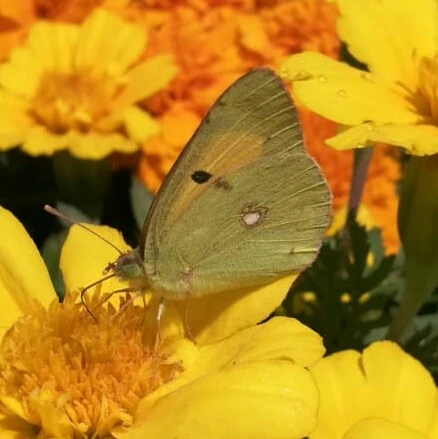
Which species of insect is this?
Colias croceus
